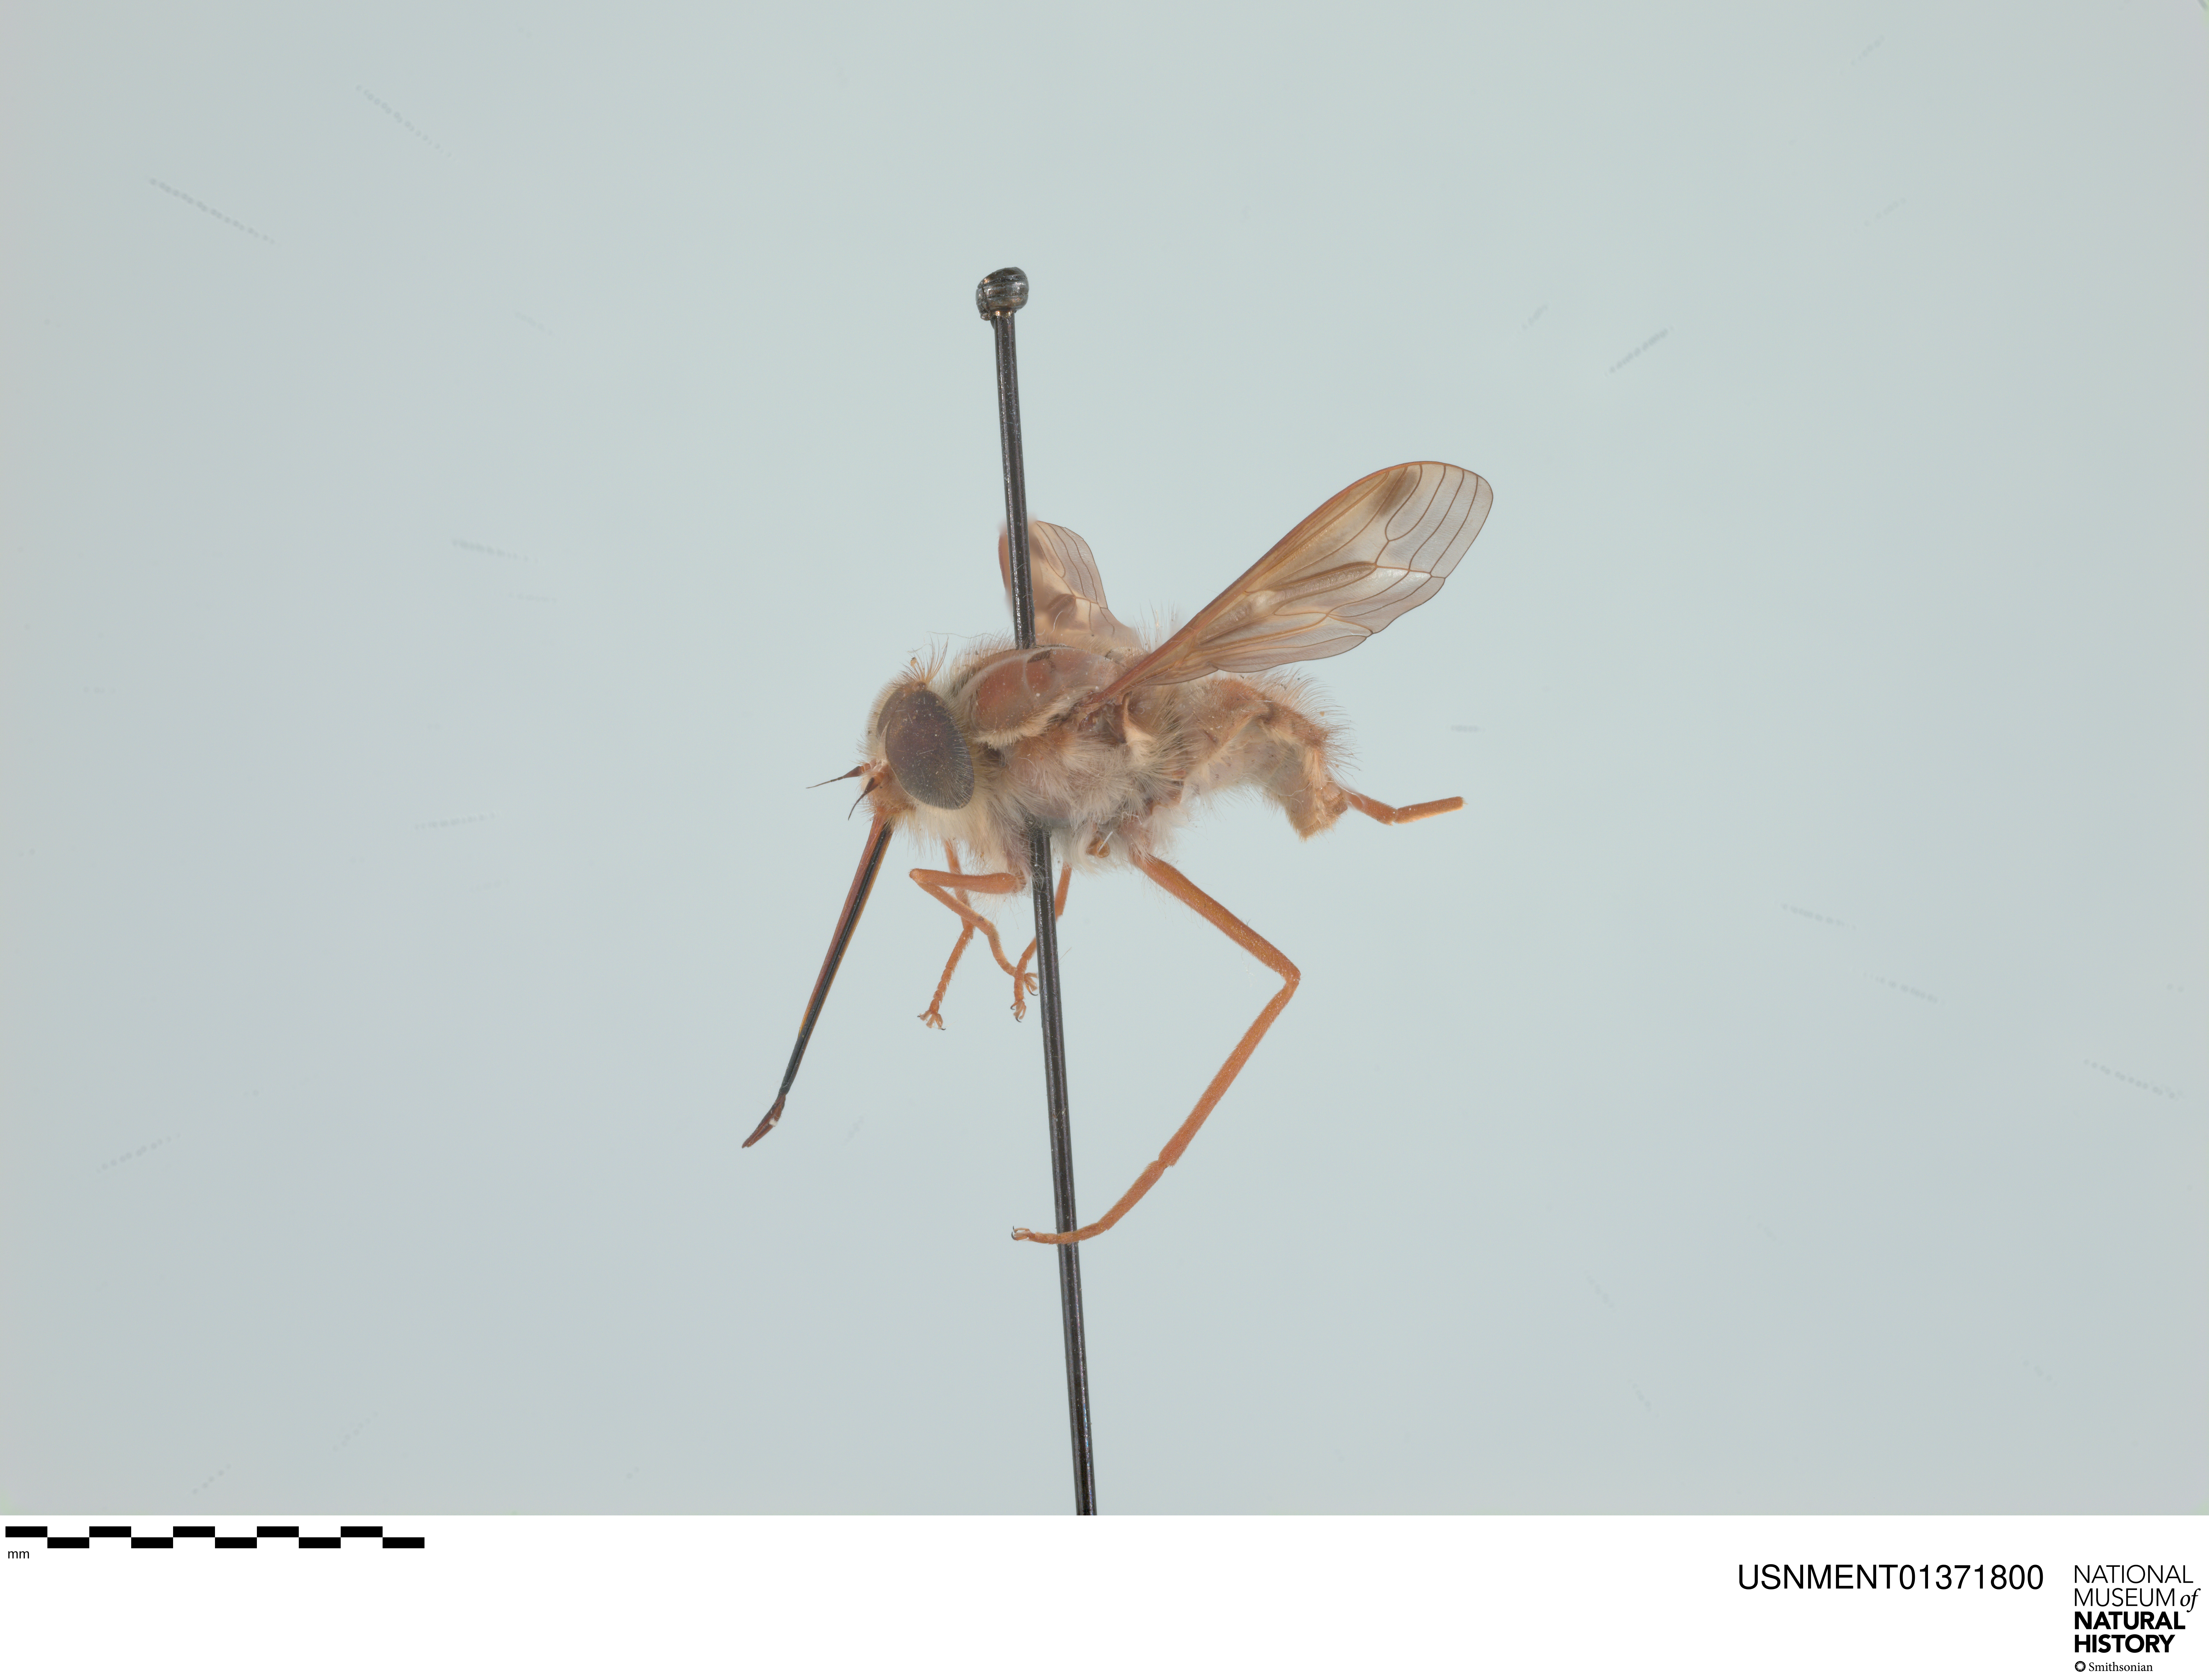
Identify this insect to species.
Hirmoneura nubipennis (also Trichophthalma nubipennis)
